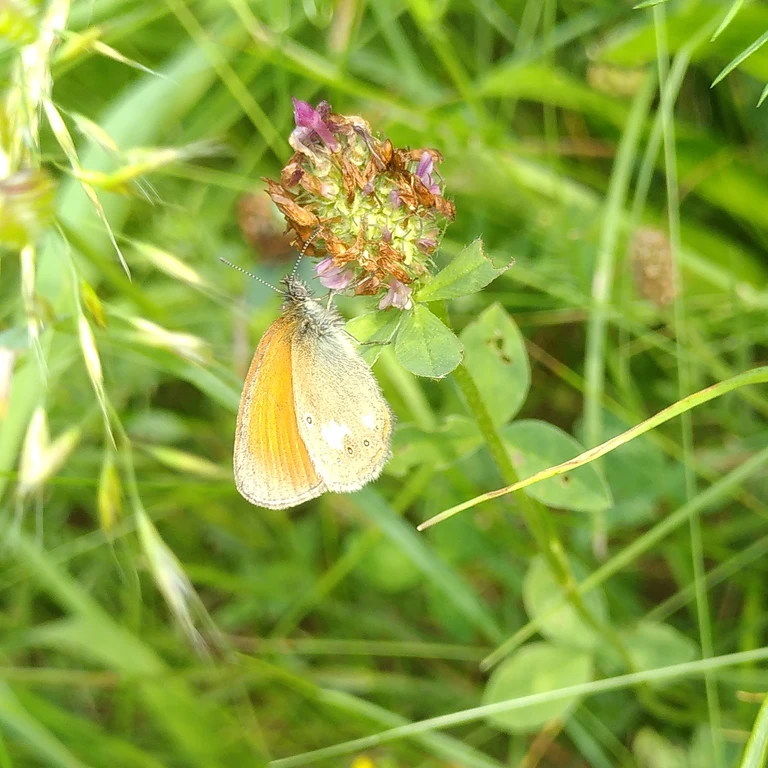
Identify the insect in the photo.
Coenonympha glycerion (also Coenonympha iphis)
